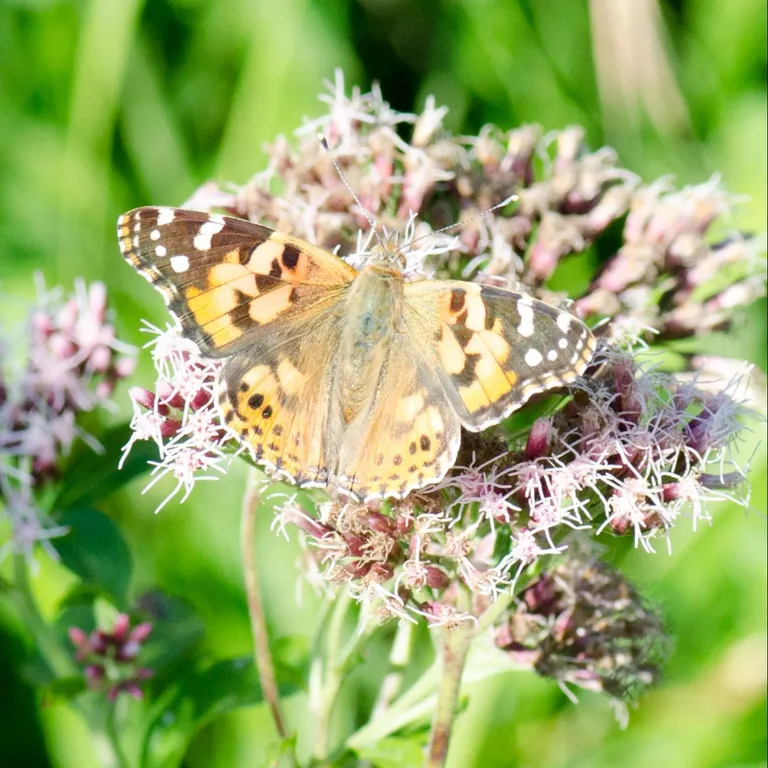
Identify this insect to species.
Vanessa cardui
